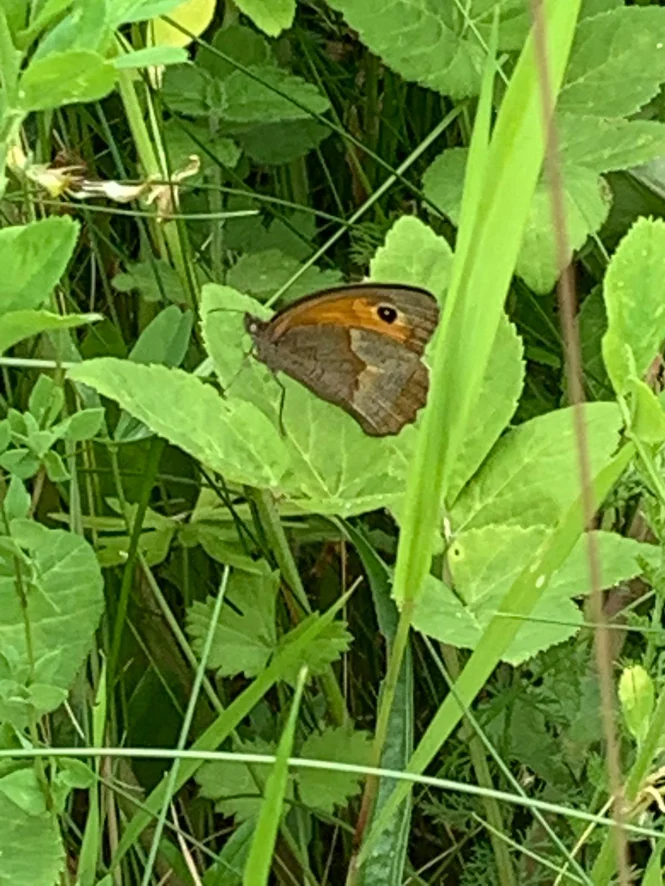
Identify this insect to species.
Maniola jurtina
